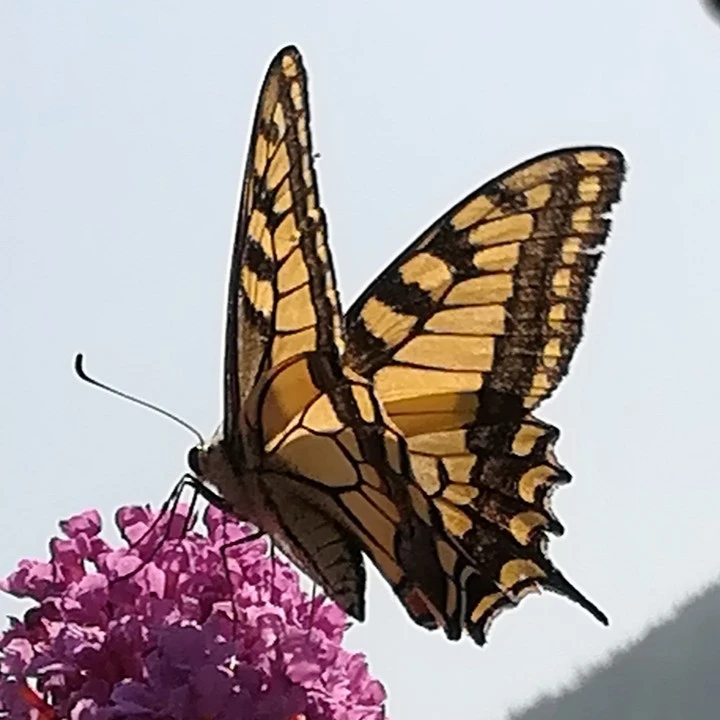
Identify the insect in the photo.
Papilio machaon
